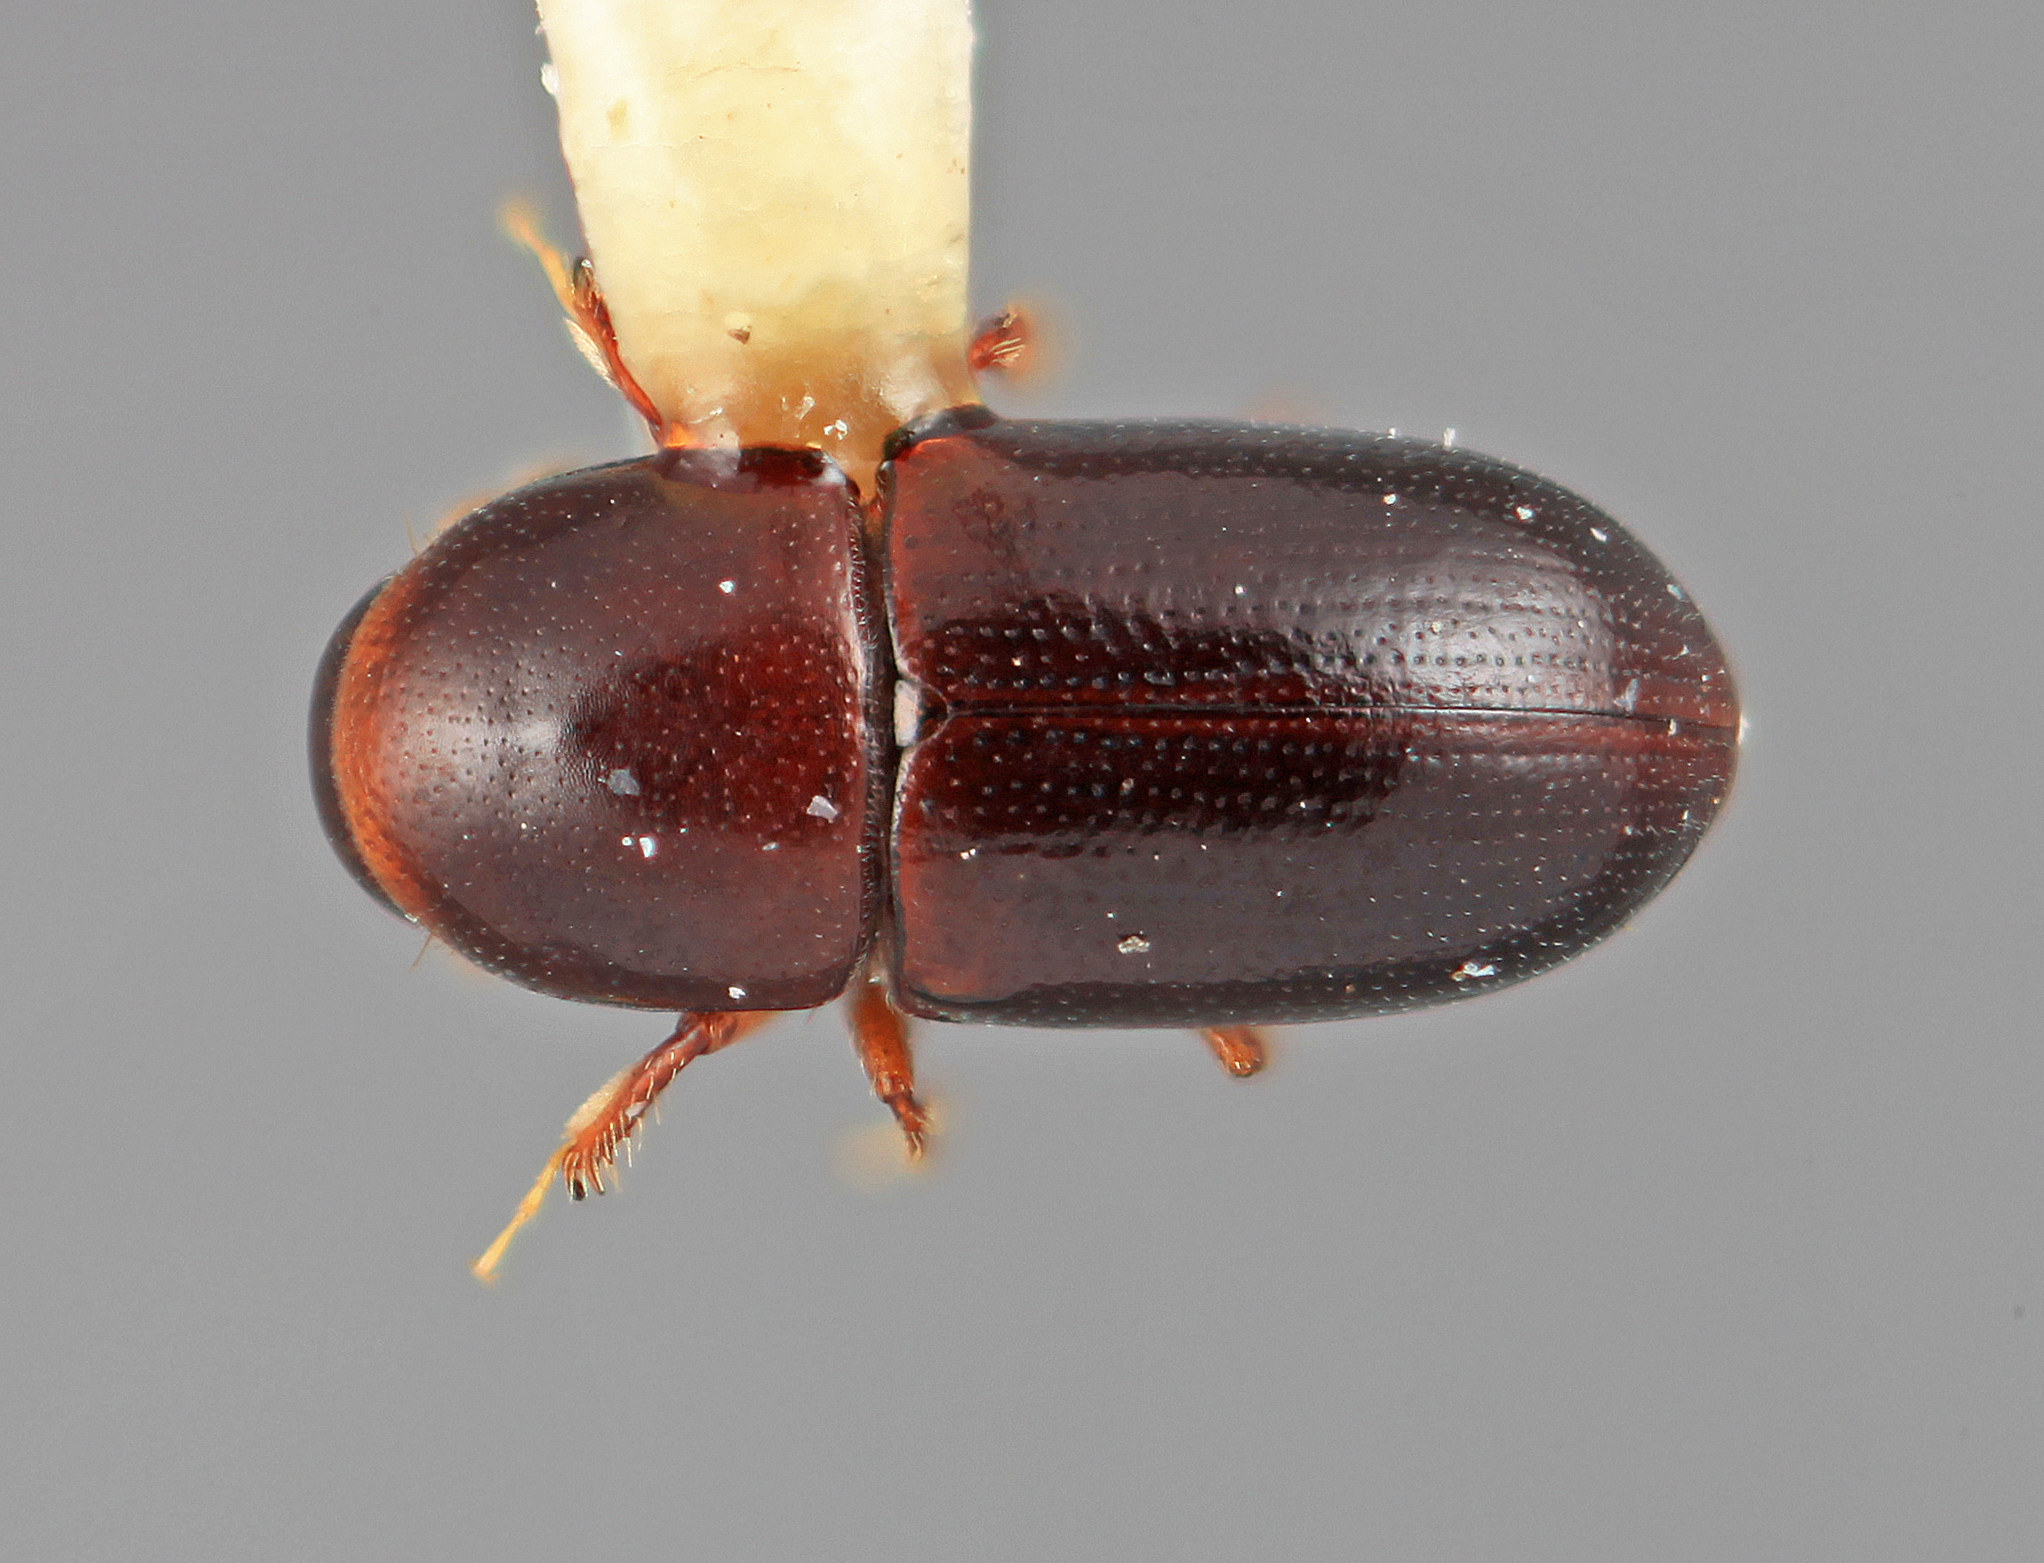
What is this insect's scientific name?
Scolytodes cecropiavorus
